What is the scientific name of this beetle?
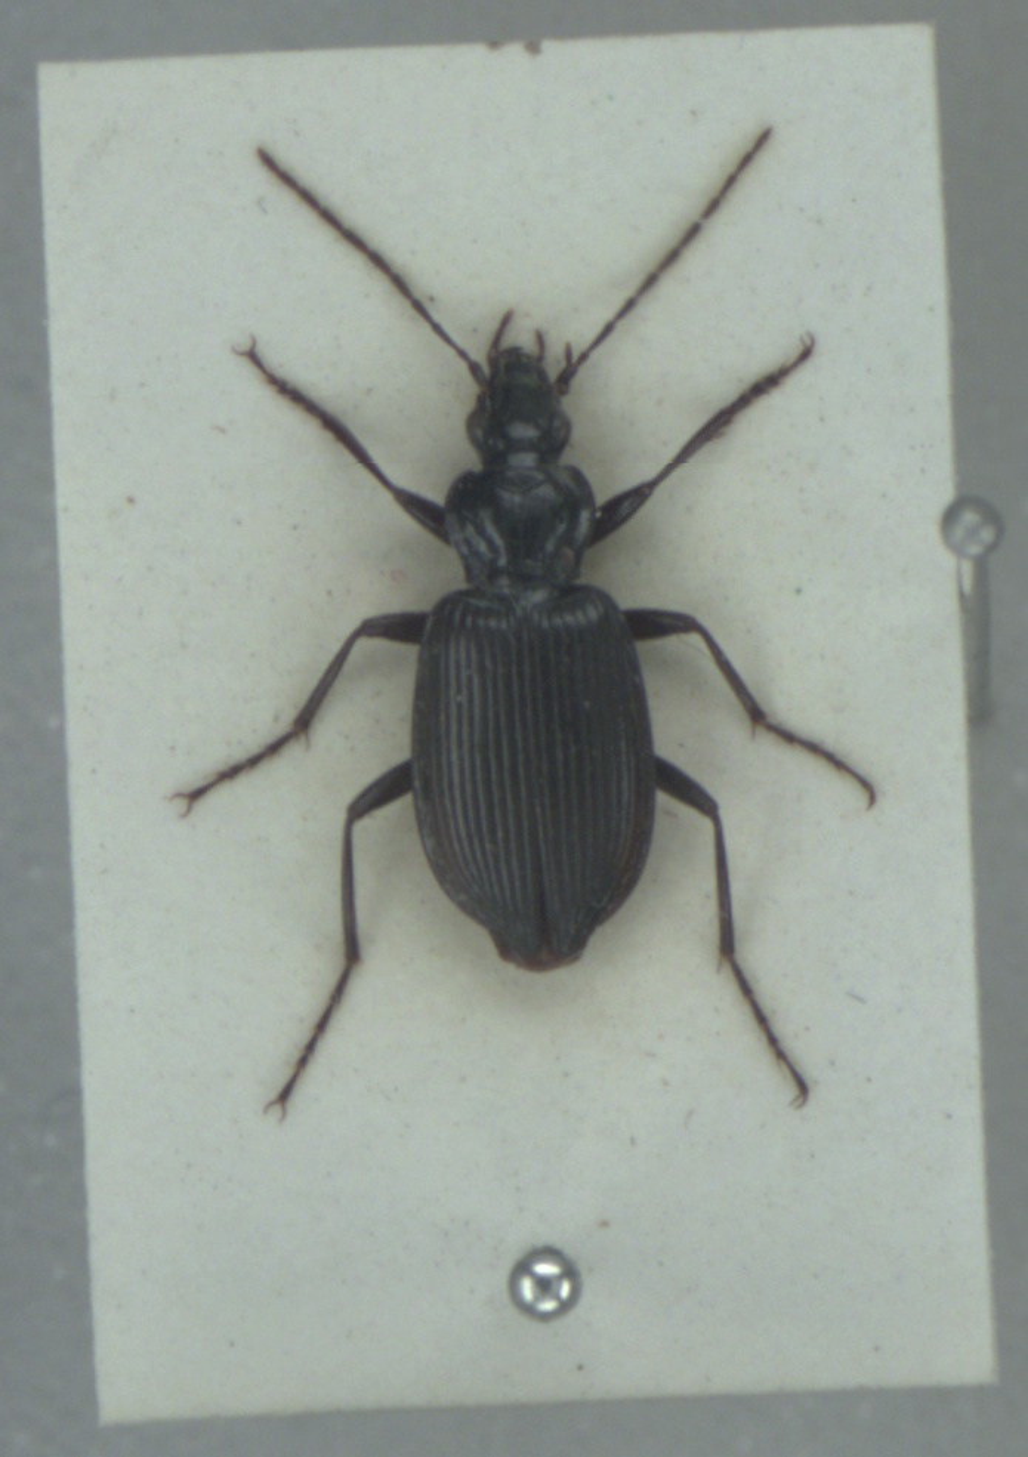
Platynus assimilis
